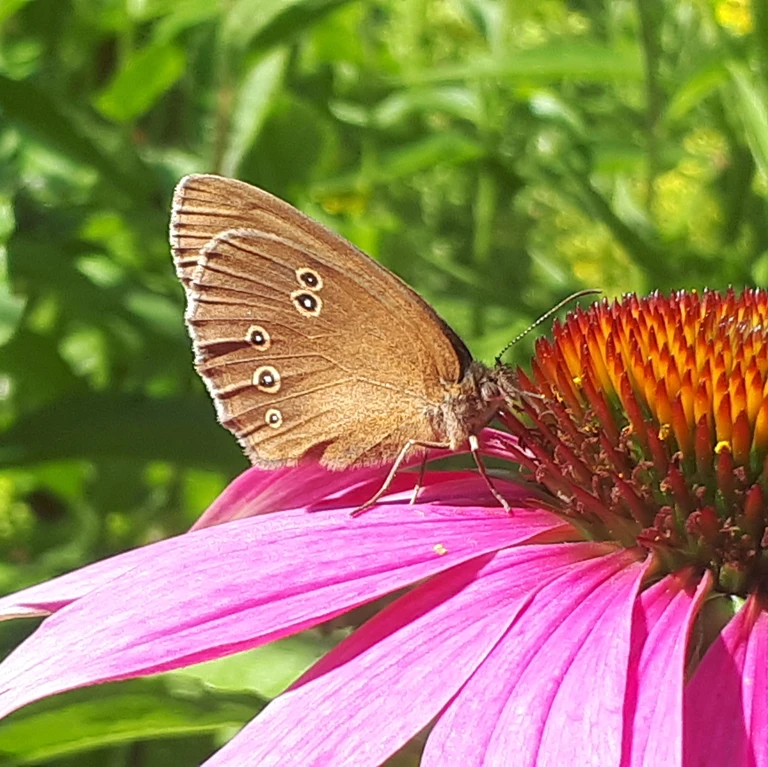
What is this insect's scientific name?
Aphantopus hyperantus
